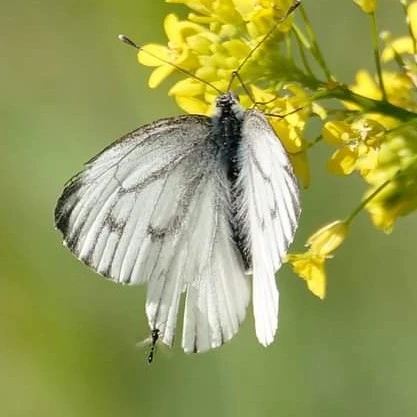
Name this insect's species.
Pieris napi
